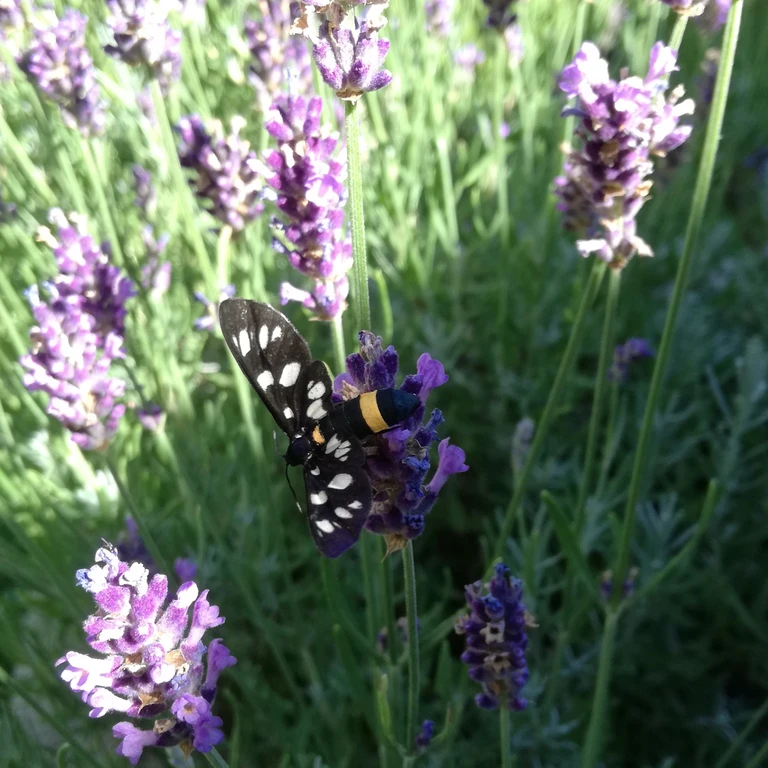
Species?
Amata phegea
